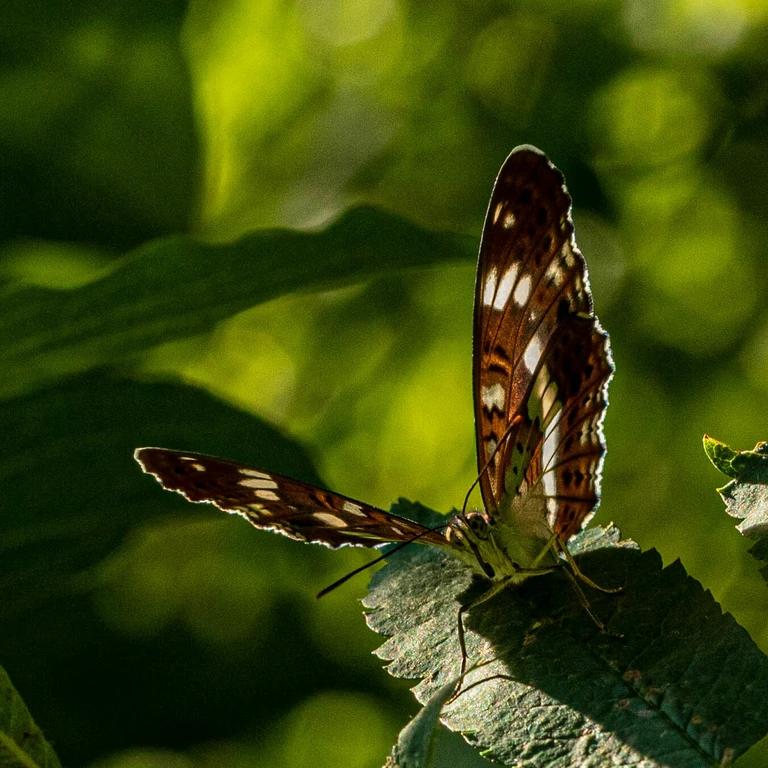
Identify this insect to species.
Limenitis camilla (also Ladoga camilla)
